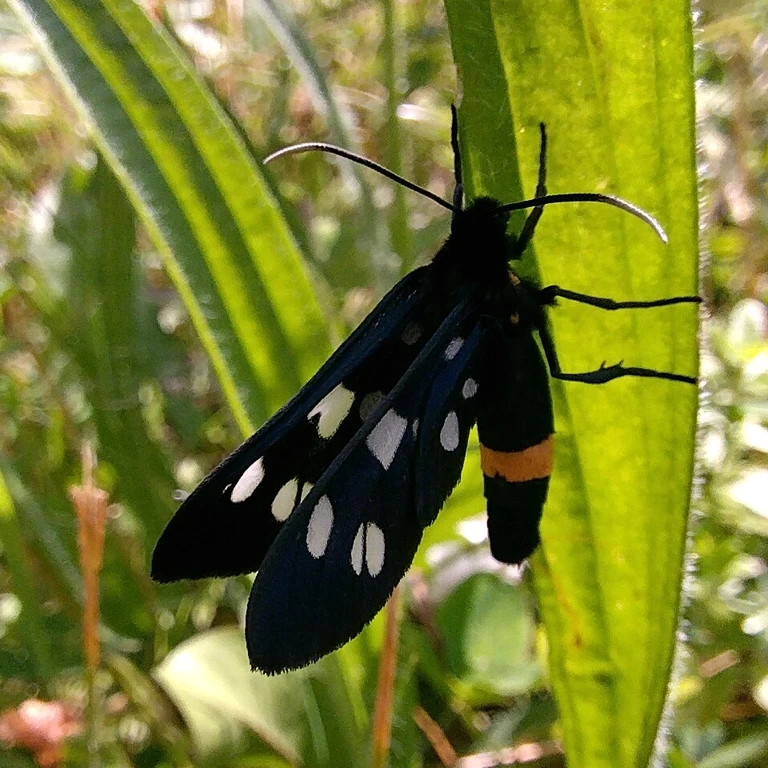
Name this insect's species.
Amata phegea
